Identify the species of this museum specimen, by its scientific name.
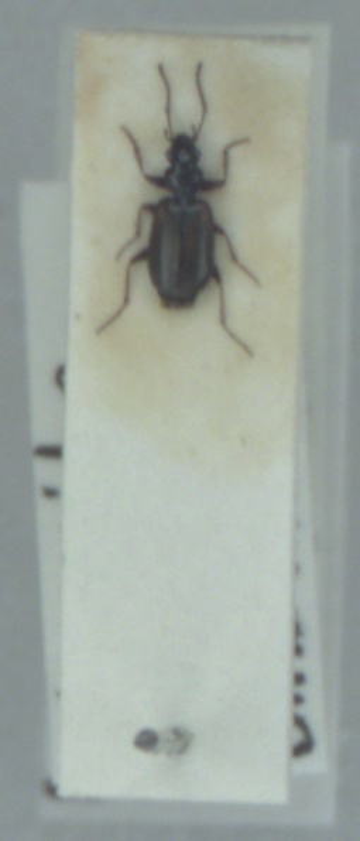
Syntomus obscuroguttatus
